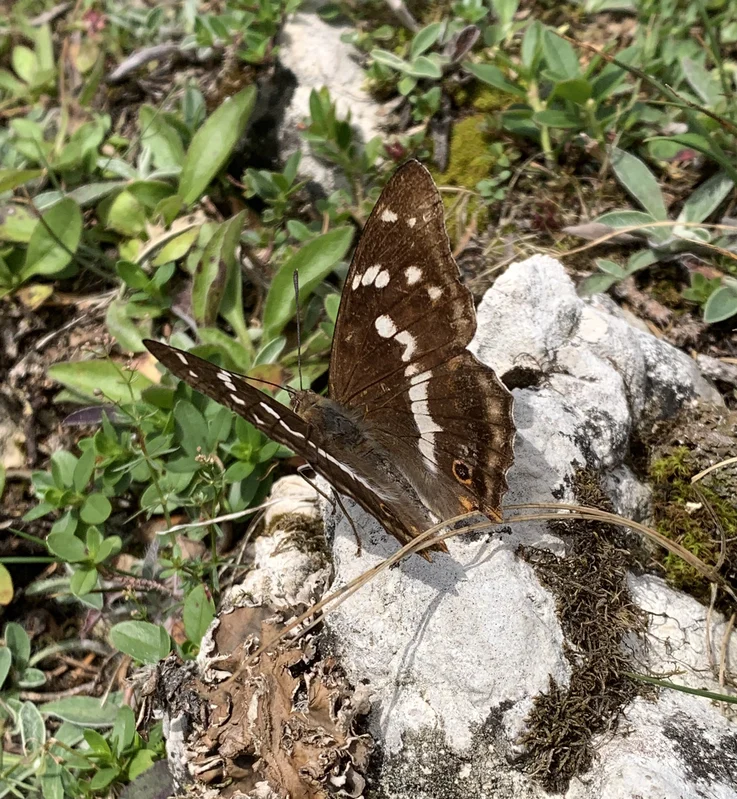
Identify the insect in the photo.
Apatura iris
